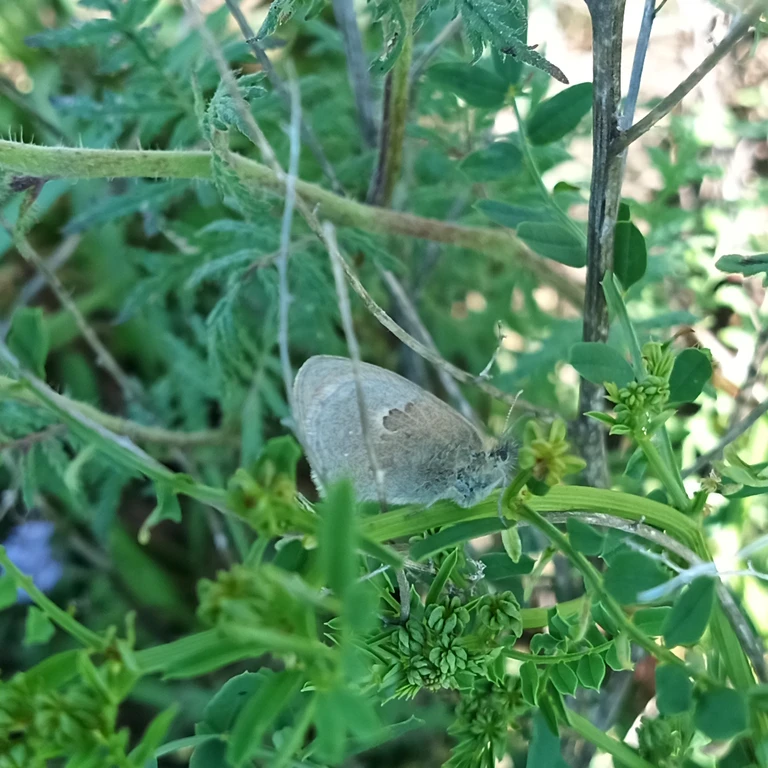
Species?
Coenonympha pamphilus
